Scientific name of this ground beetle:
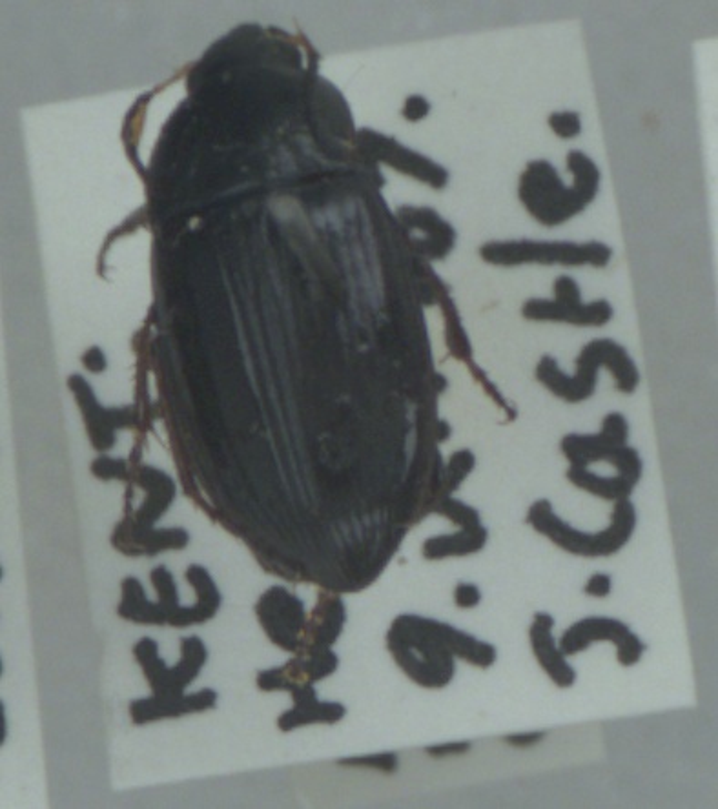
Amara similata
